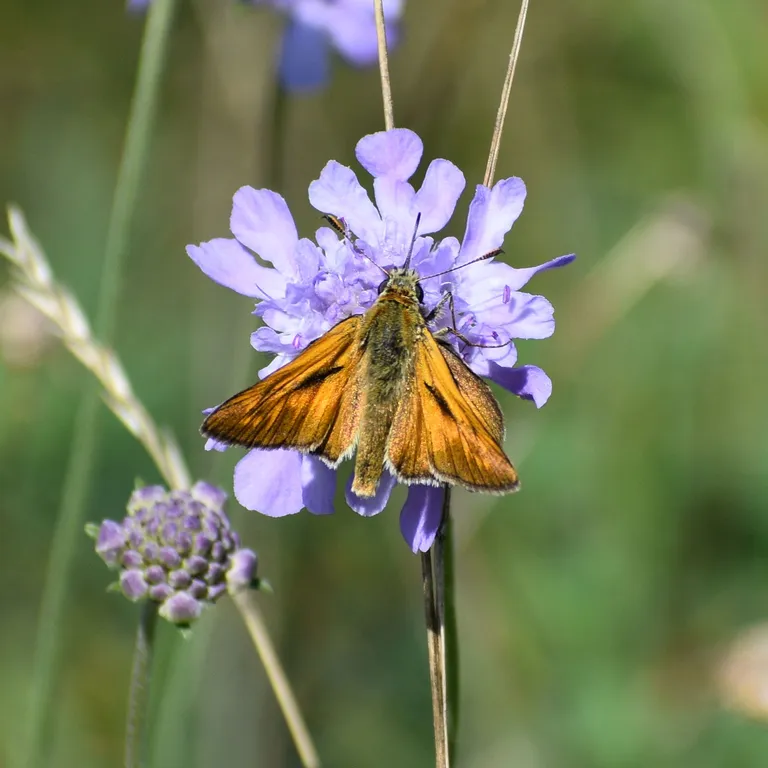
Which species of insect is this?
Ochlodes sylvanus (also Ochlodes venata)
